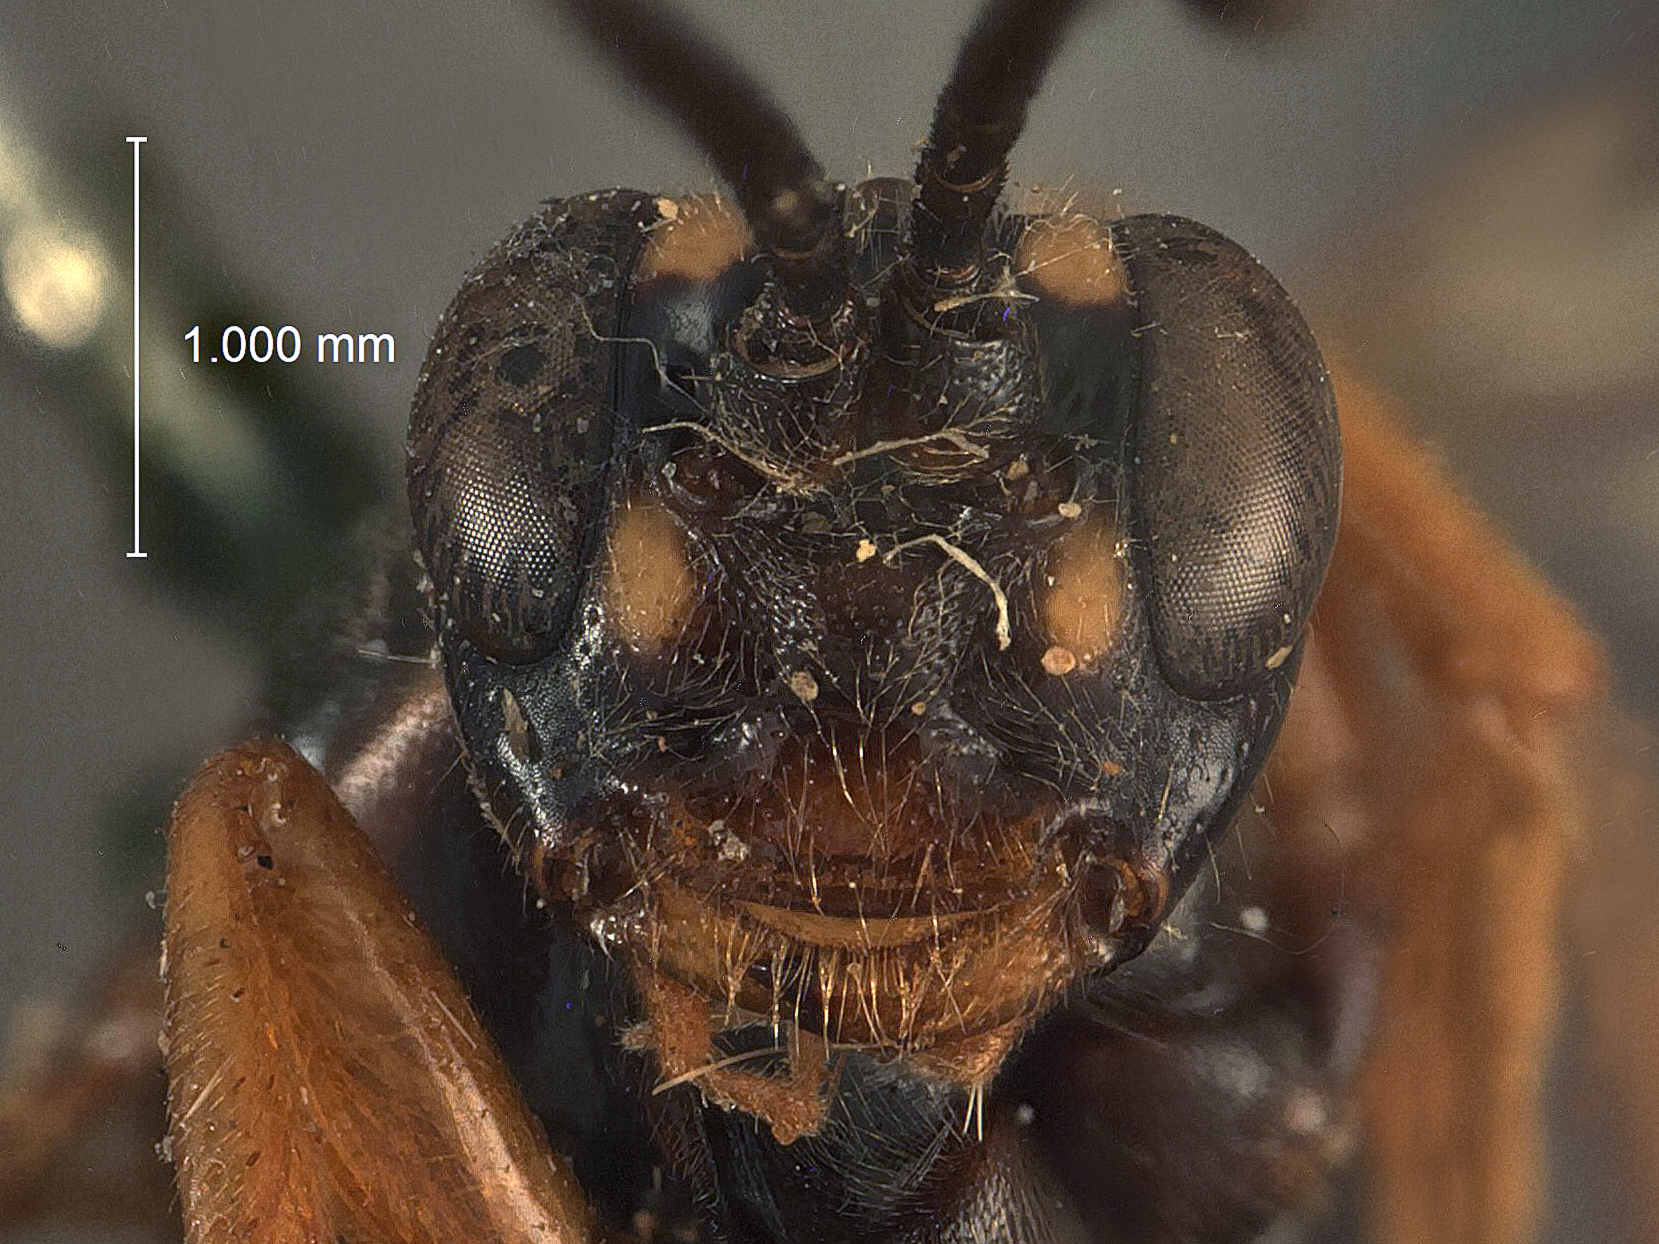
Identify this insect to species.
Eristicus erythrogaster
